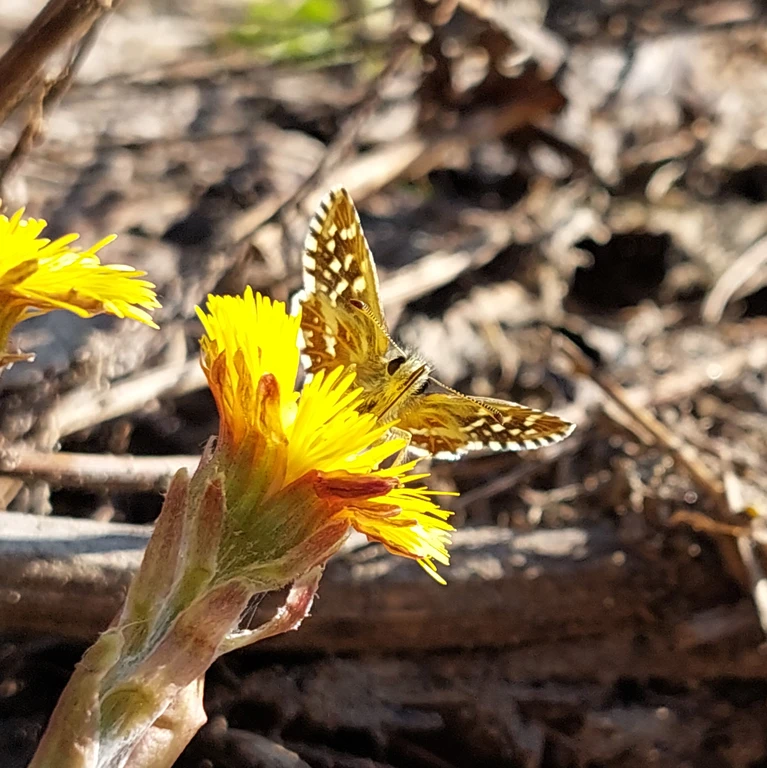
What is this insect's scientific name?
Pyrgus malvae
